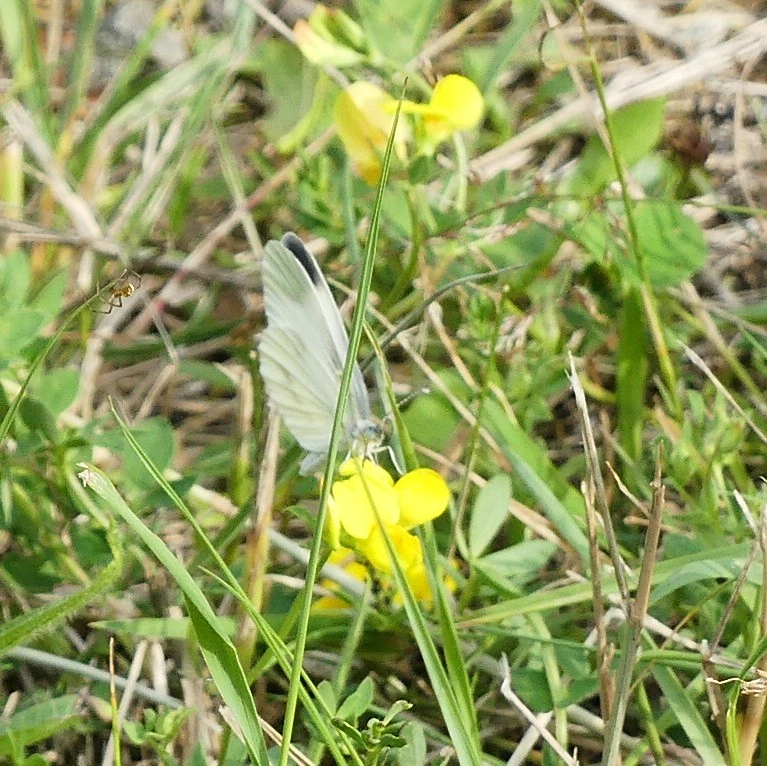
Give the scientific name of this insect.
Leptidea sinapis/juvernica
